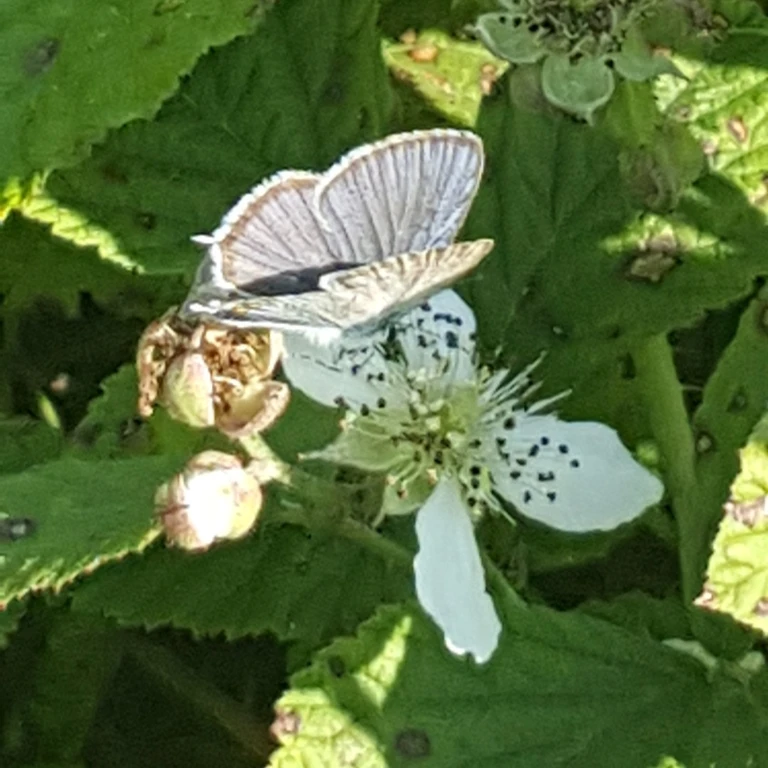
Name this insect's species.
Cupido argiades (also Elkalyce argiades)
